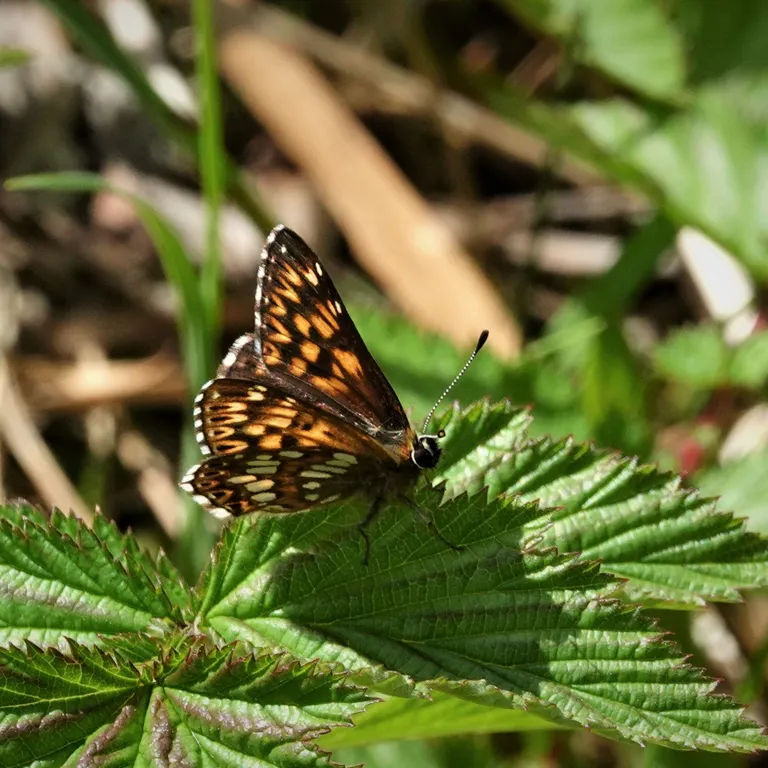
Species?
Hamearis lucina
